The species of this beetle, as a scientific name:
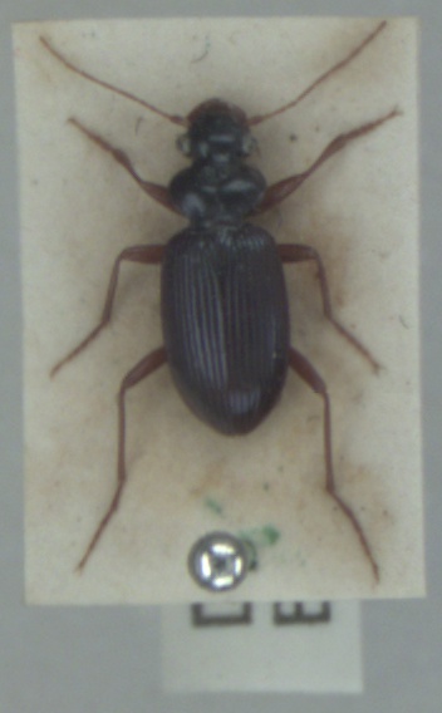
Leistus fulvibarbis
